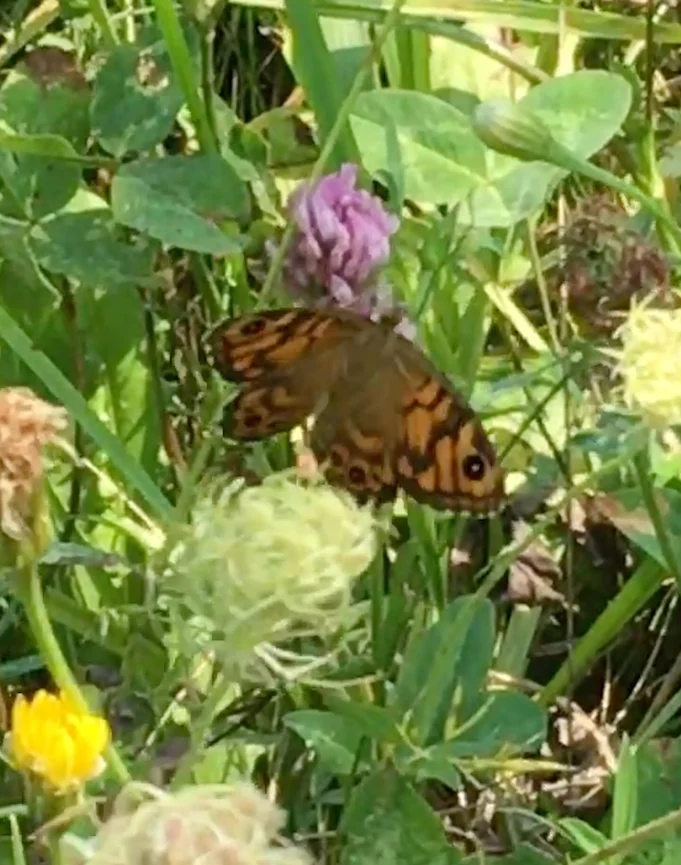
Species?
Lasiommata megera (also Pararge megera)
